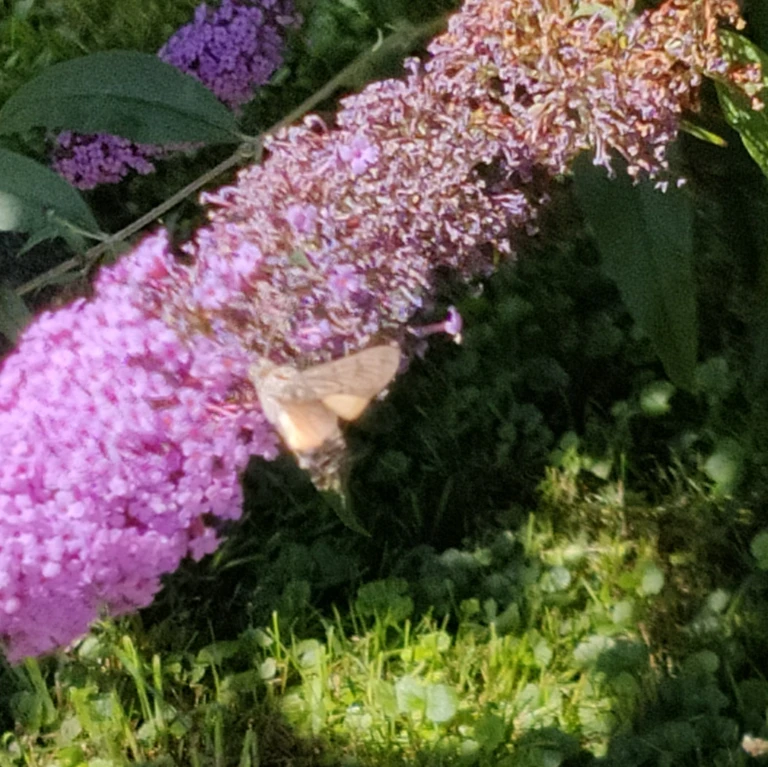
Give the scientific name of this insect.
Macroglossum stellatarum
